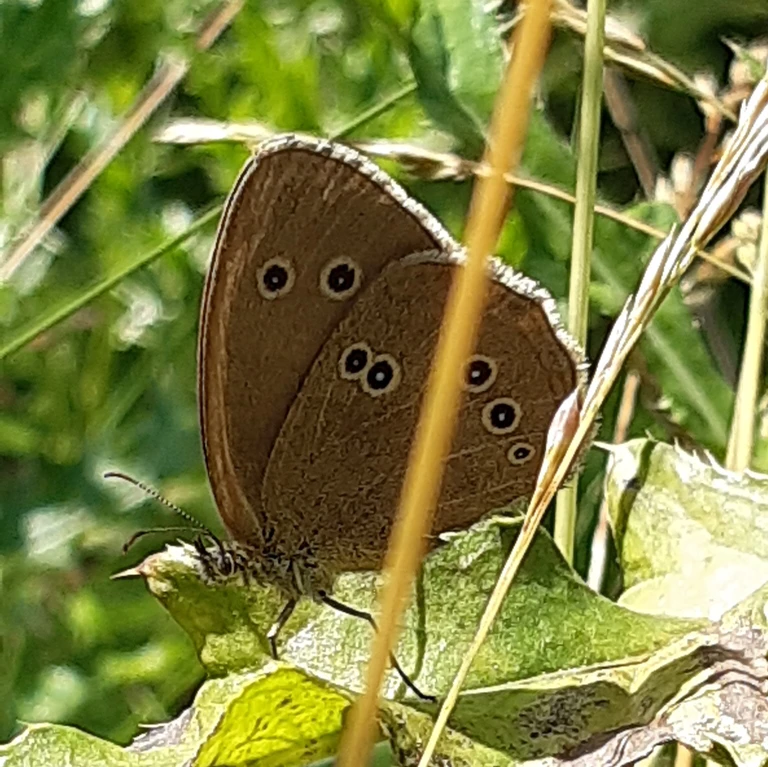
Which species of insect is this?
Aphantopus hyperantus
